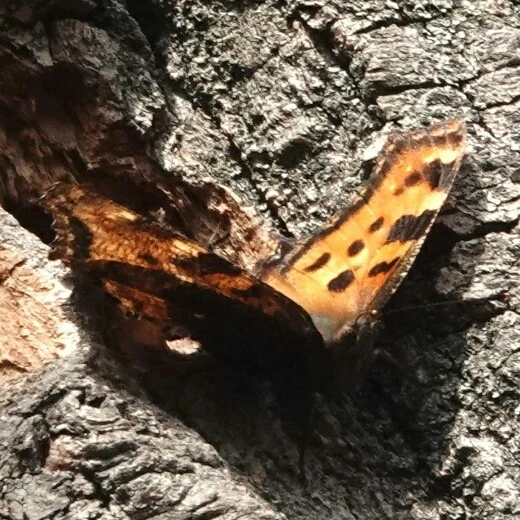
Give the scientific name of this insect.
Nymphalis polychloros
